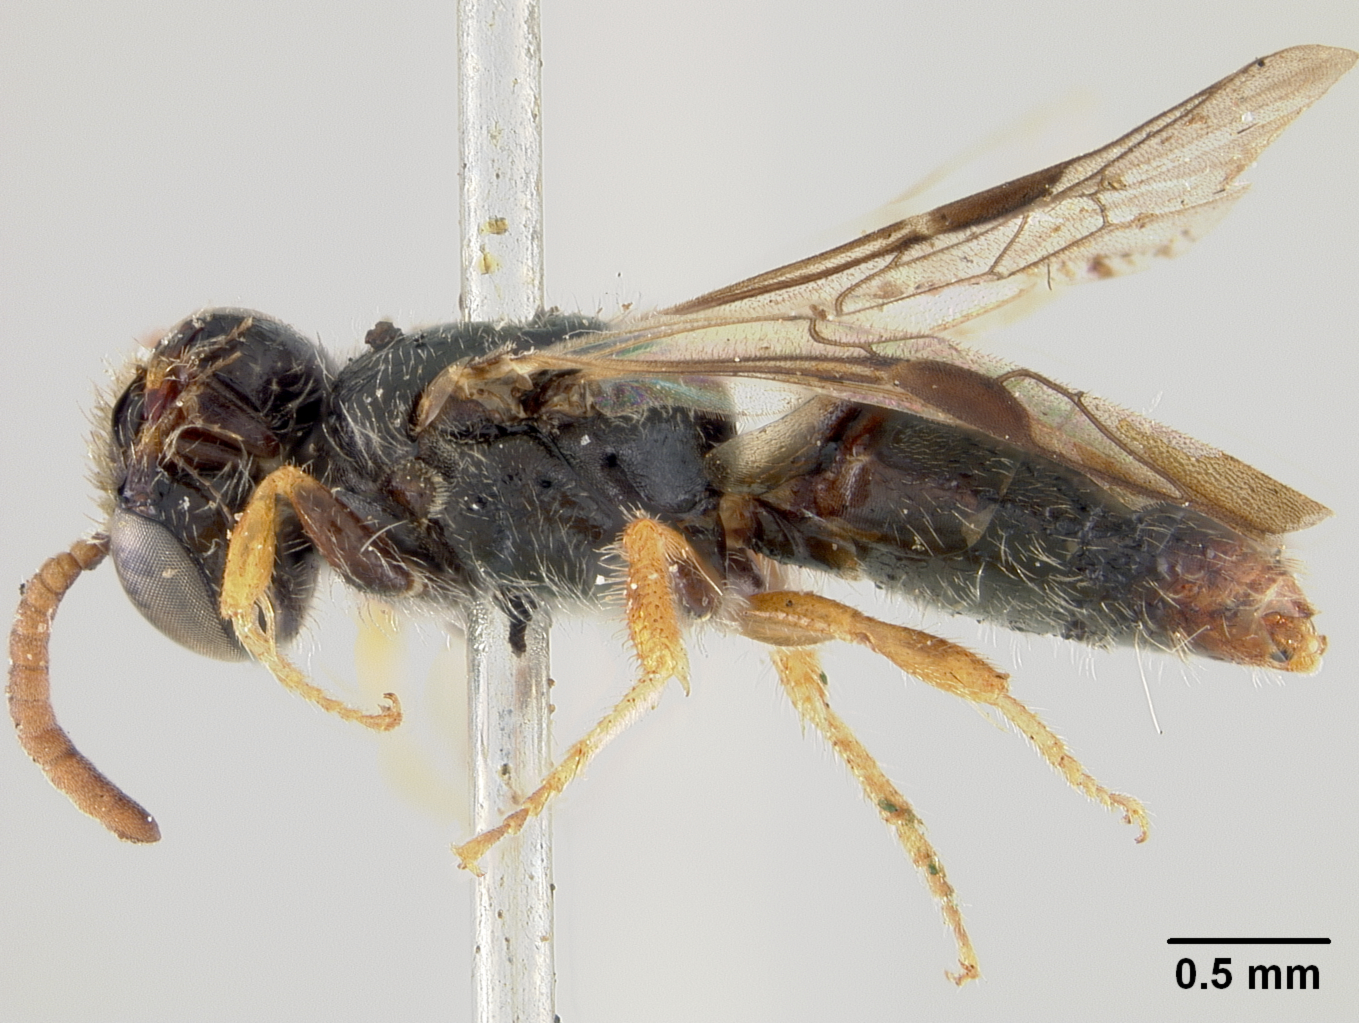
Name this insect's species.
Pachyprosopis barbata
